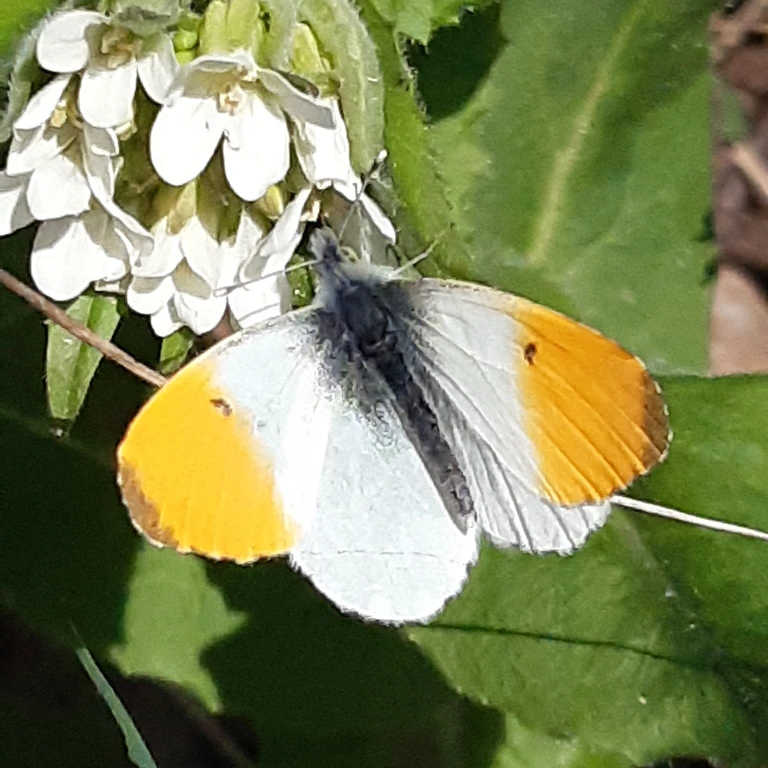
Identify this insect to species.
Anthocharis cardamines
